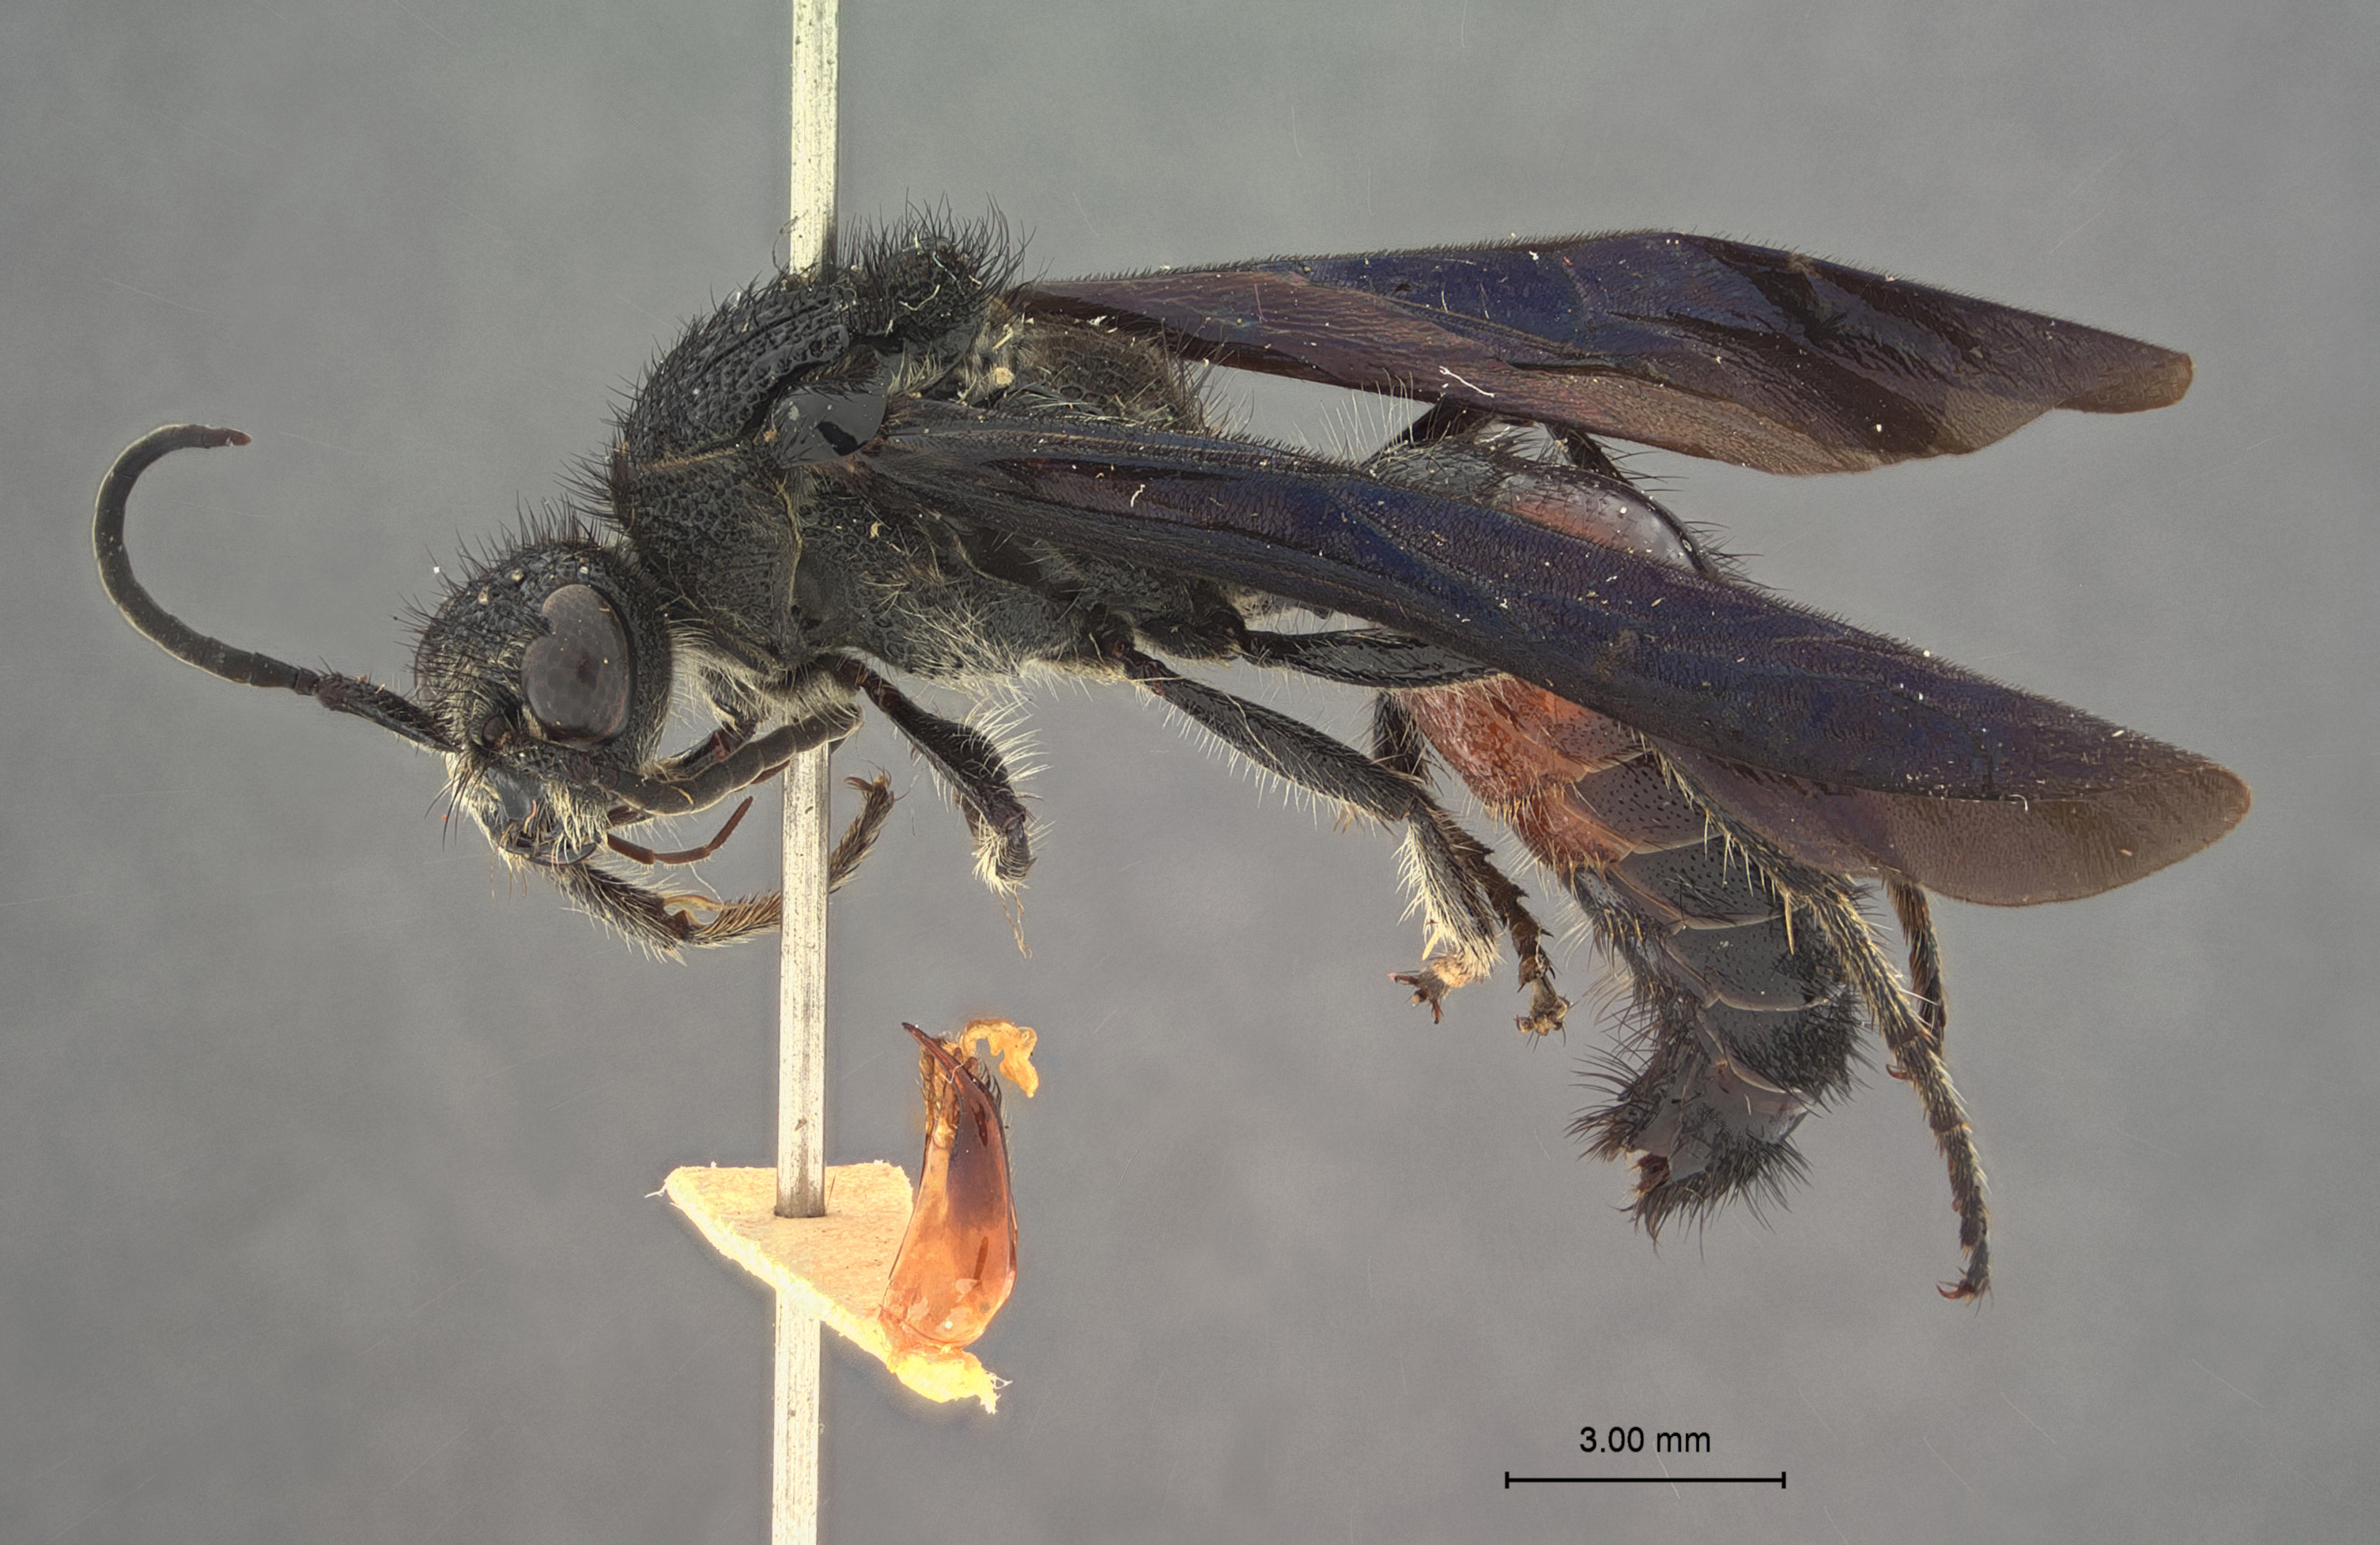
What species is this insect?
Timulla eremita
